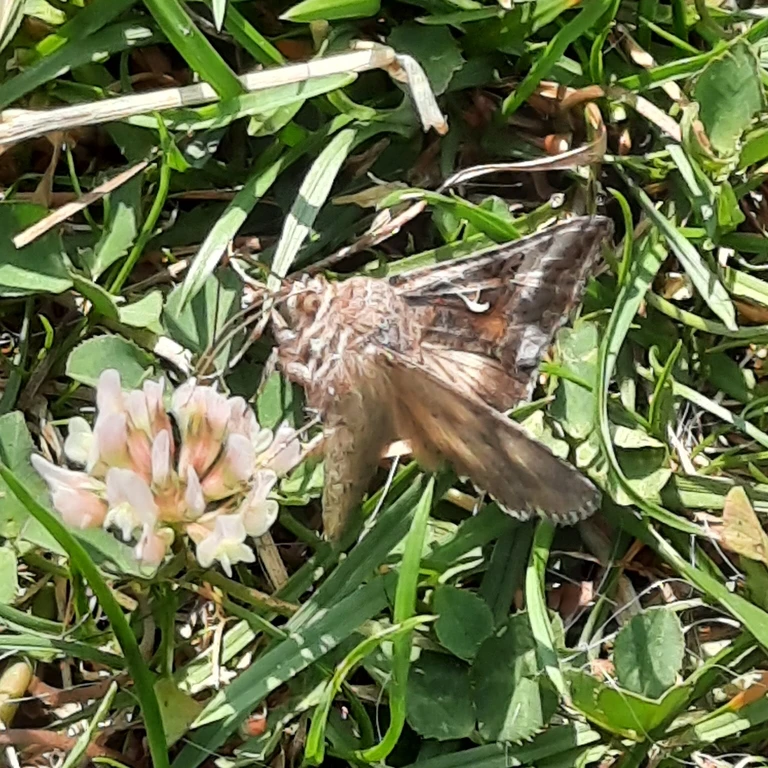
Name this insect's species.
Autographa gamma
